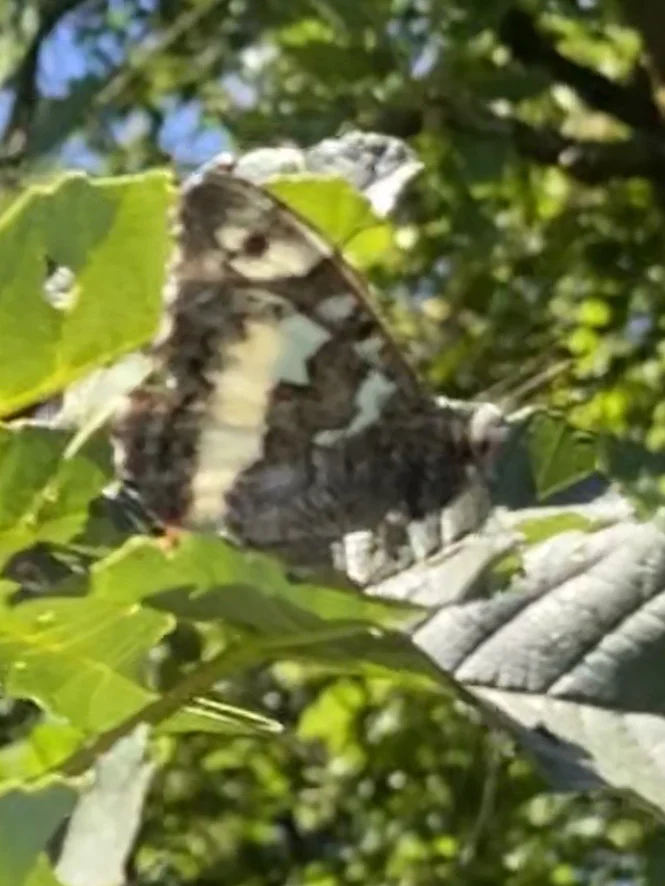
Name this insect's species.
Brintesia circe
